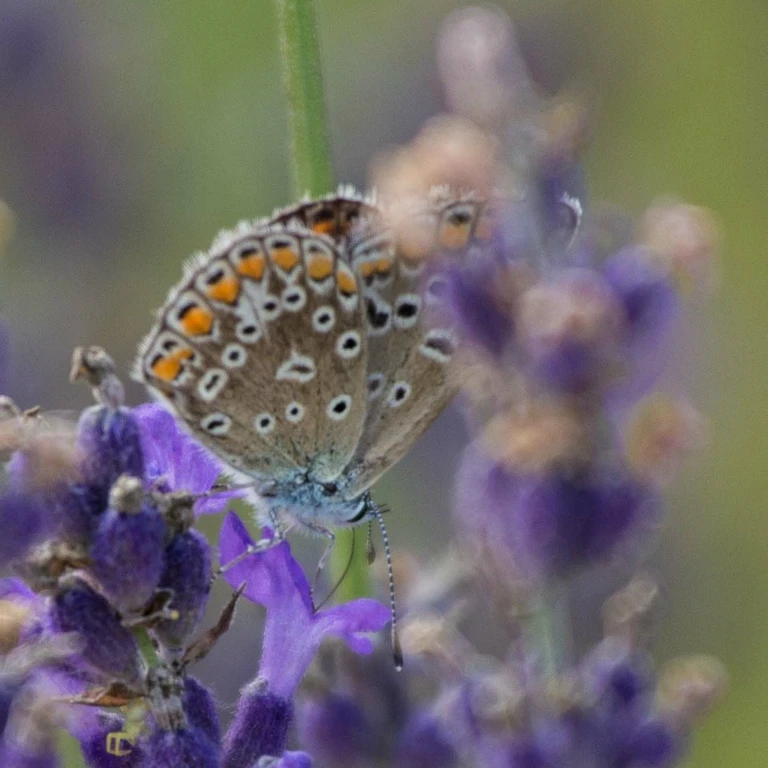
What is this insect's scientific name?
Polyommatus icarus
